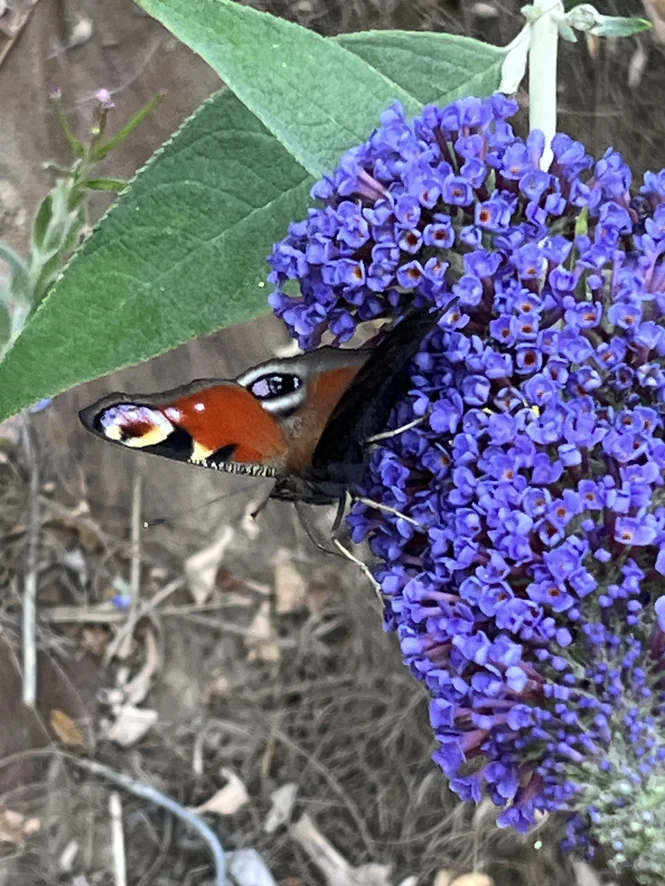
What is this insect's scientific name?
Aglais io
